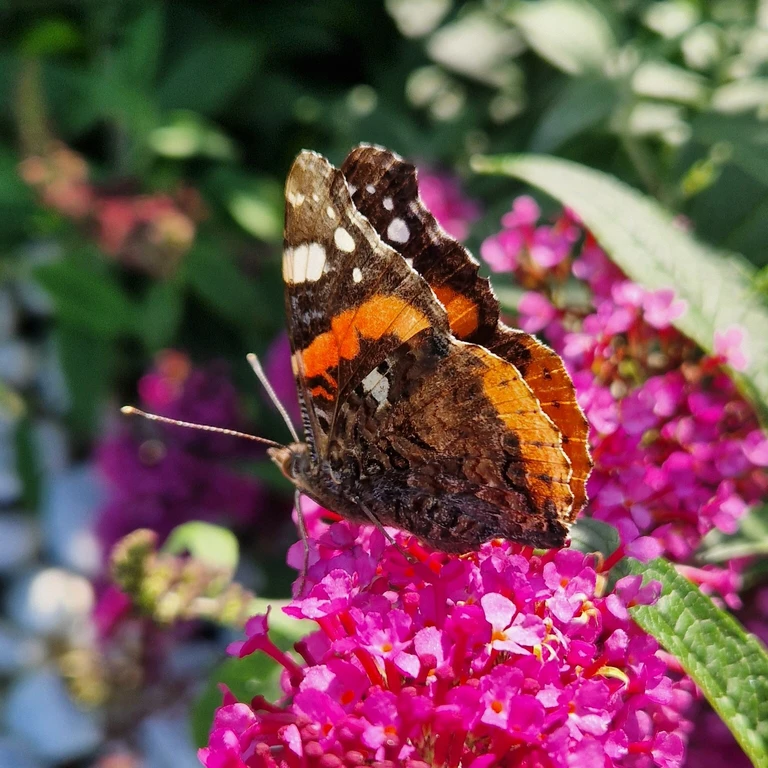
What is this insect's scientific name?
Vanessa atalanta
